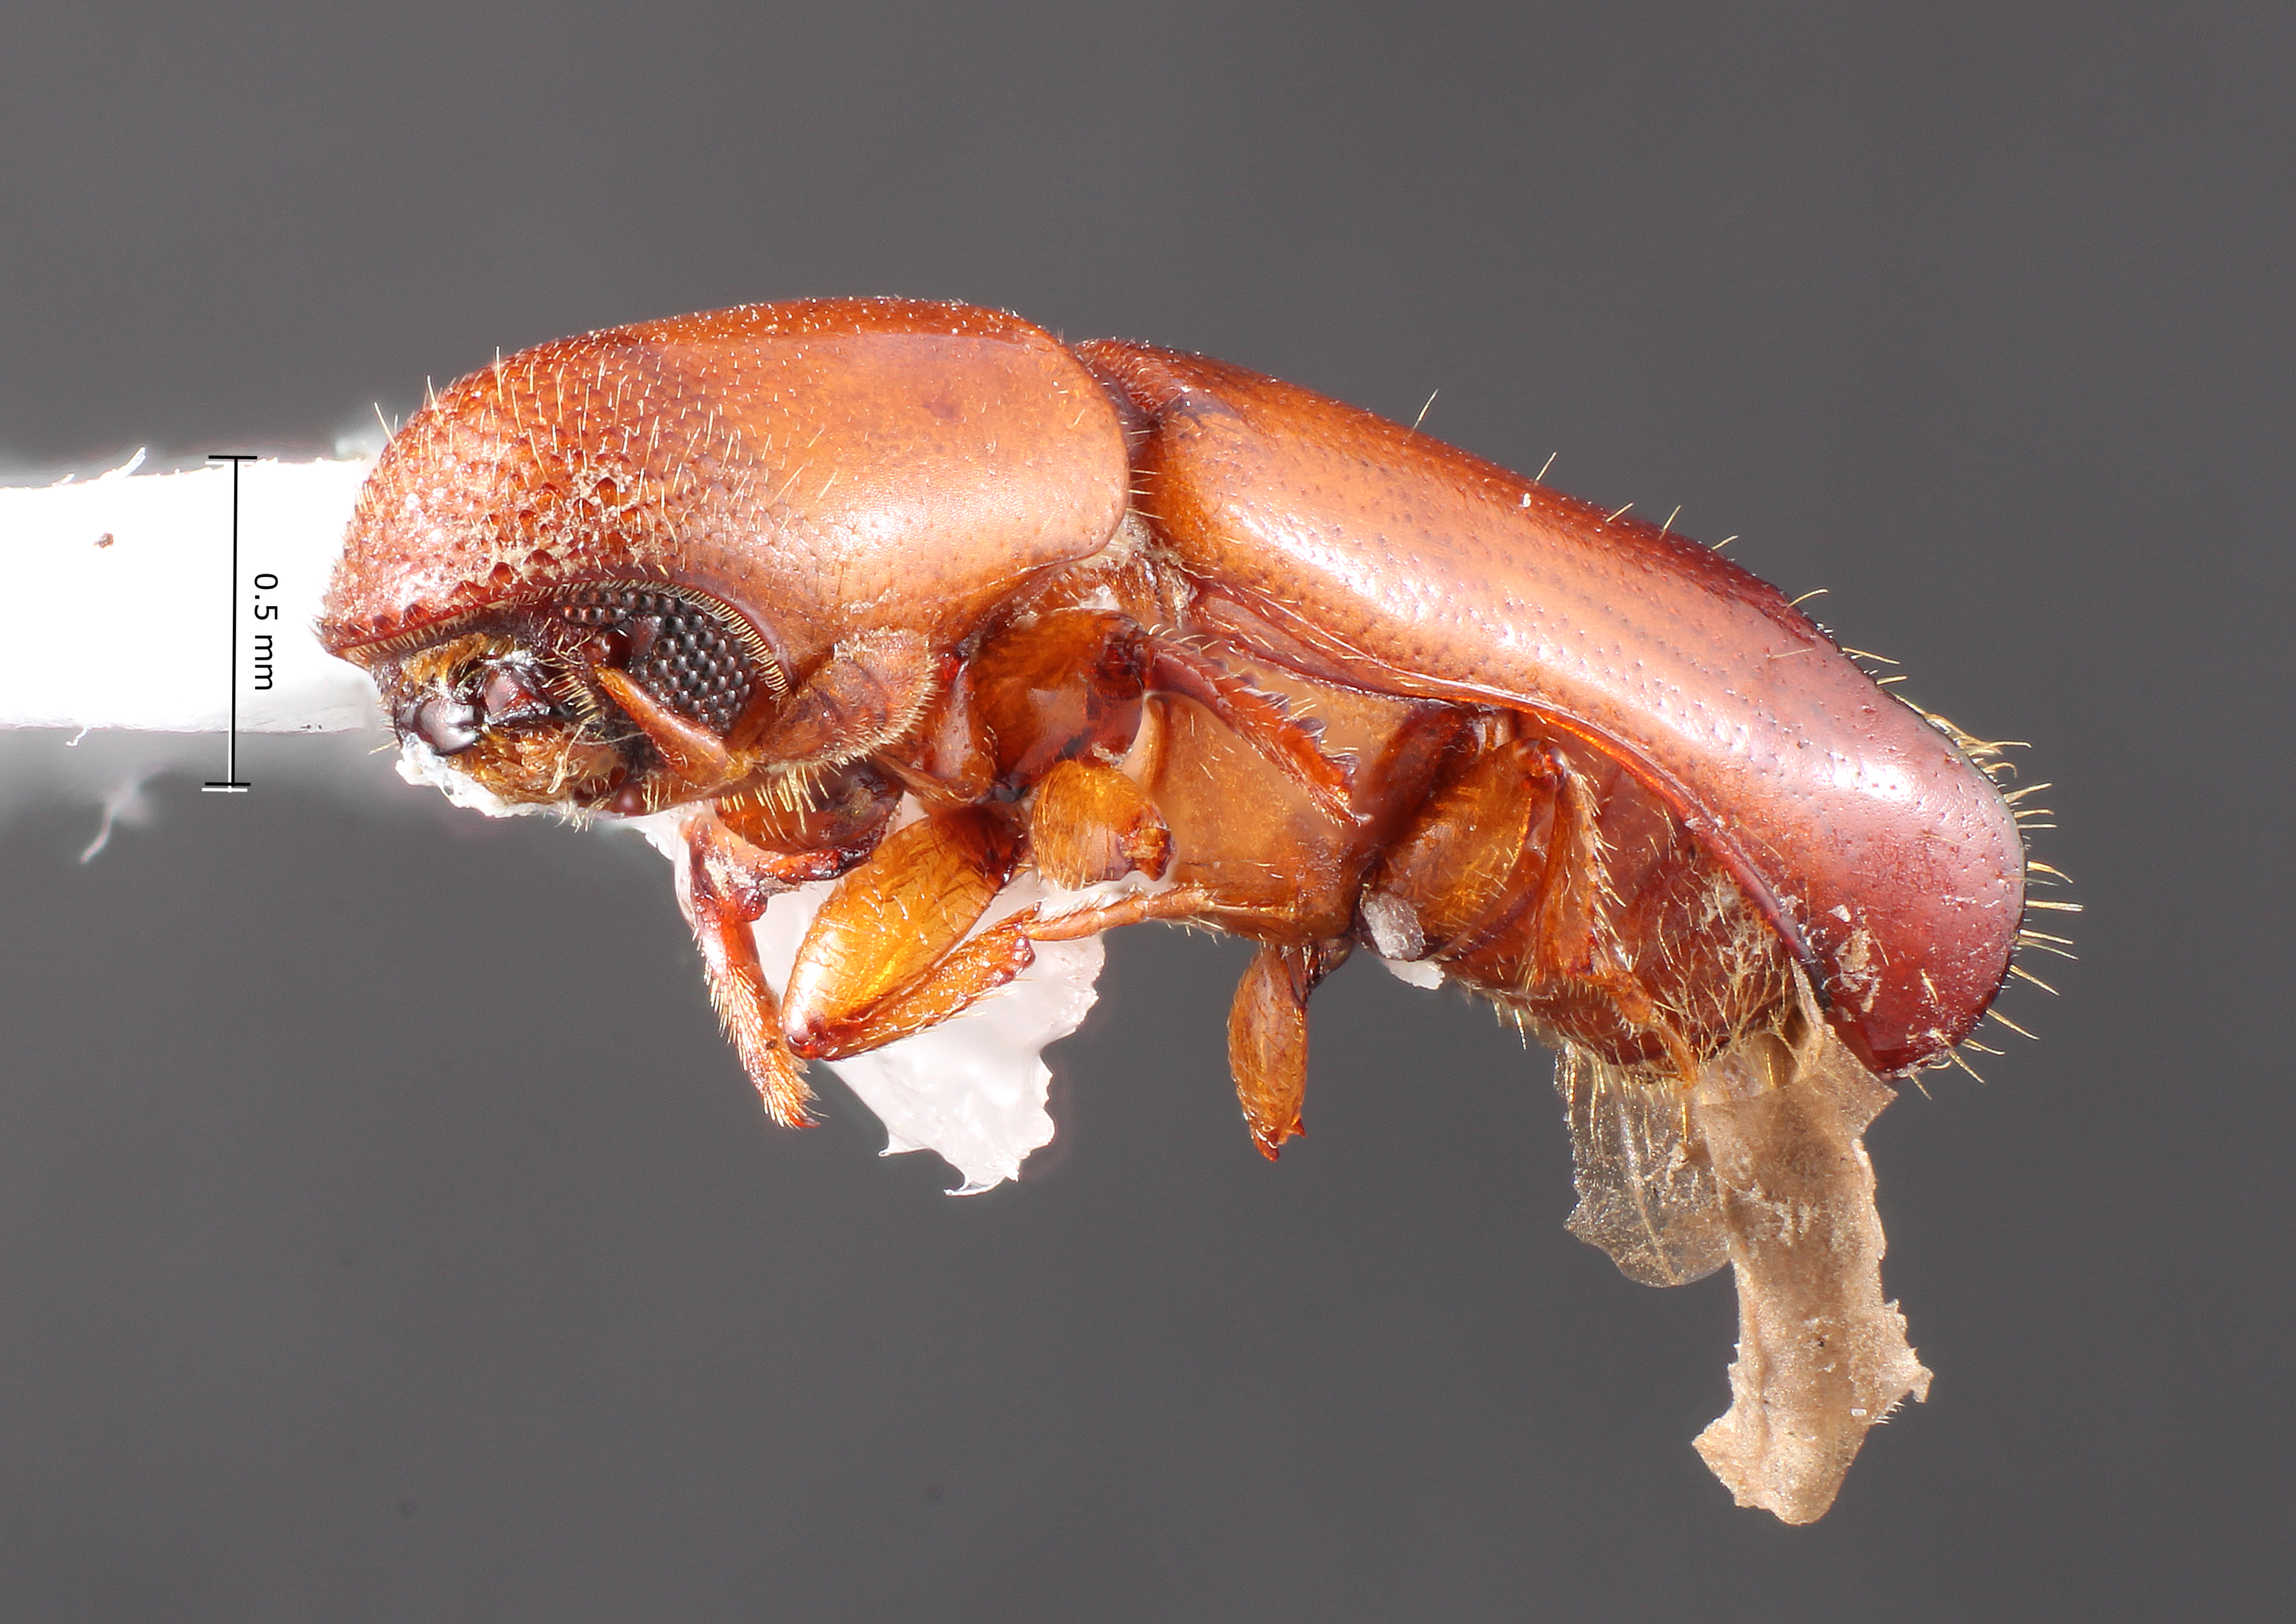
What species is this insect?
Amphicranus gracilis
